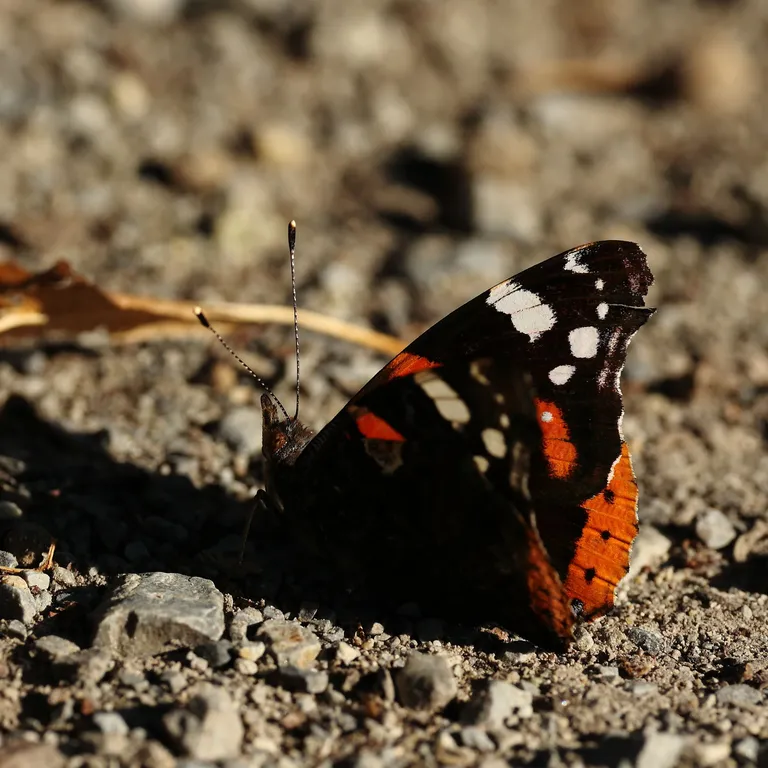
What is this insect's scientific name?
Vanessa atalanta
